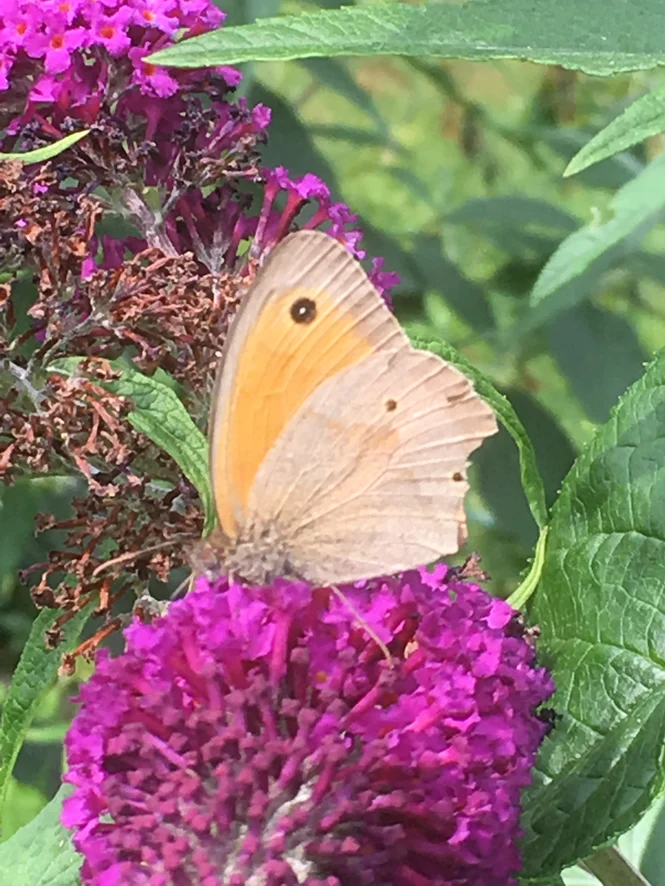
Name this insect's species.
Maniola jurtina
